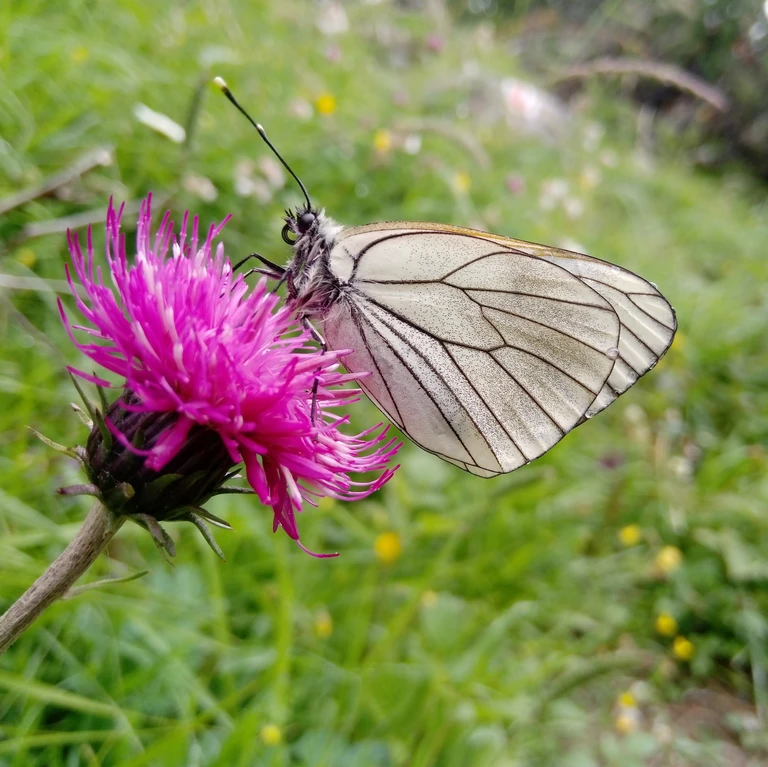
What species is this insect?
Aporia crataegi
